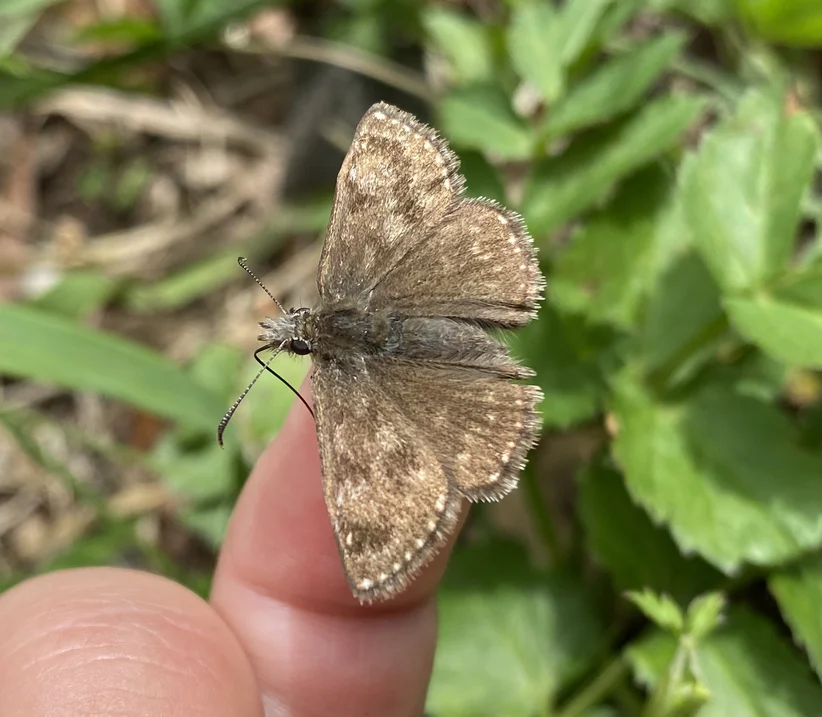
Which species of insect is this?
Erynnis tages
